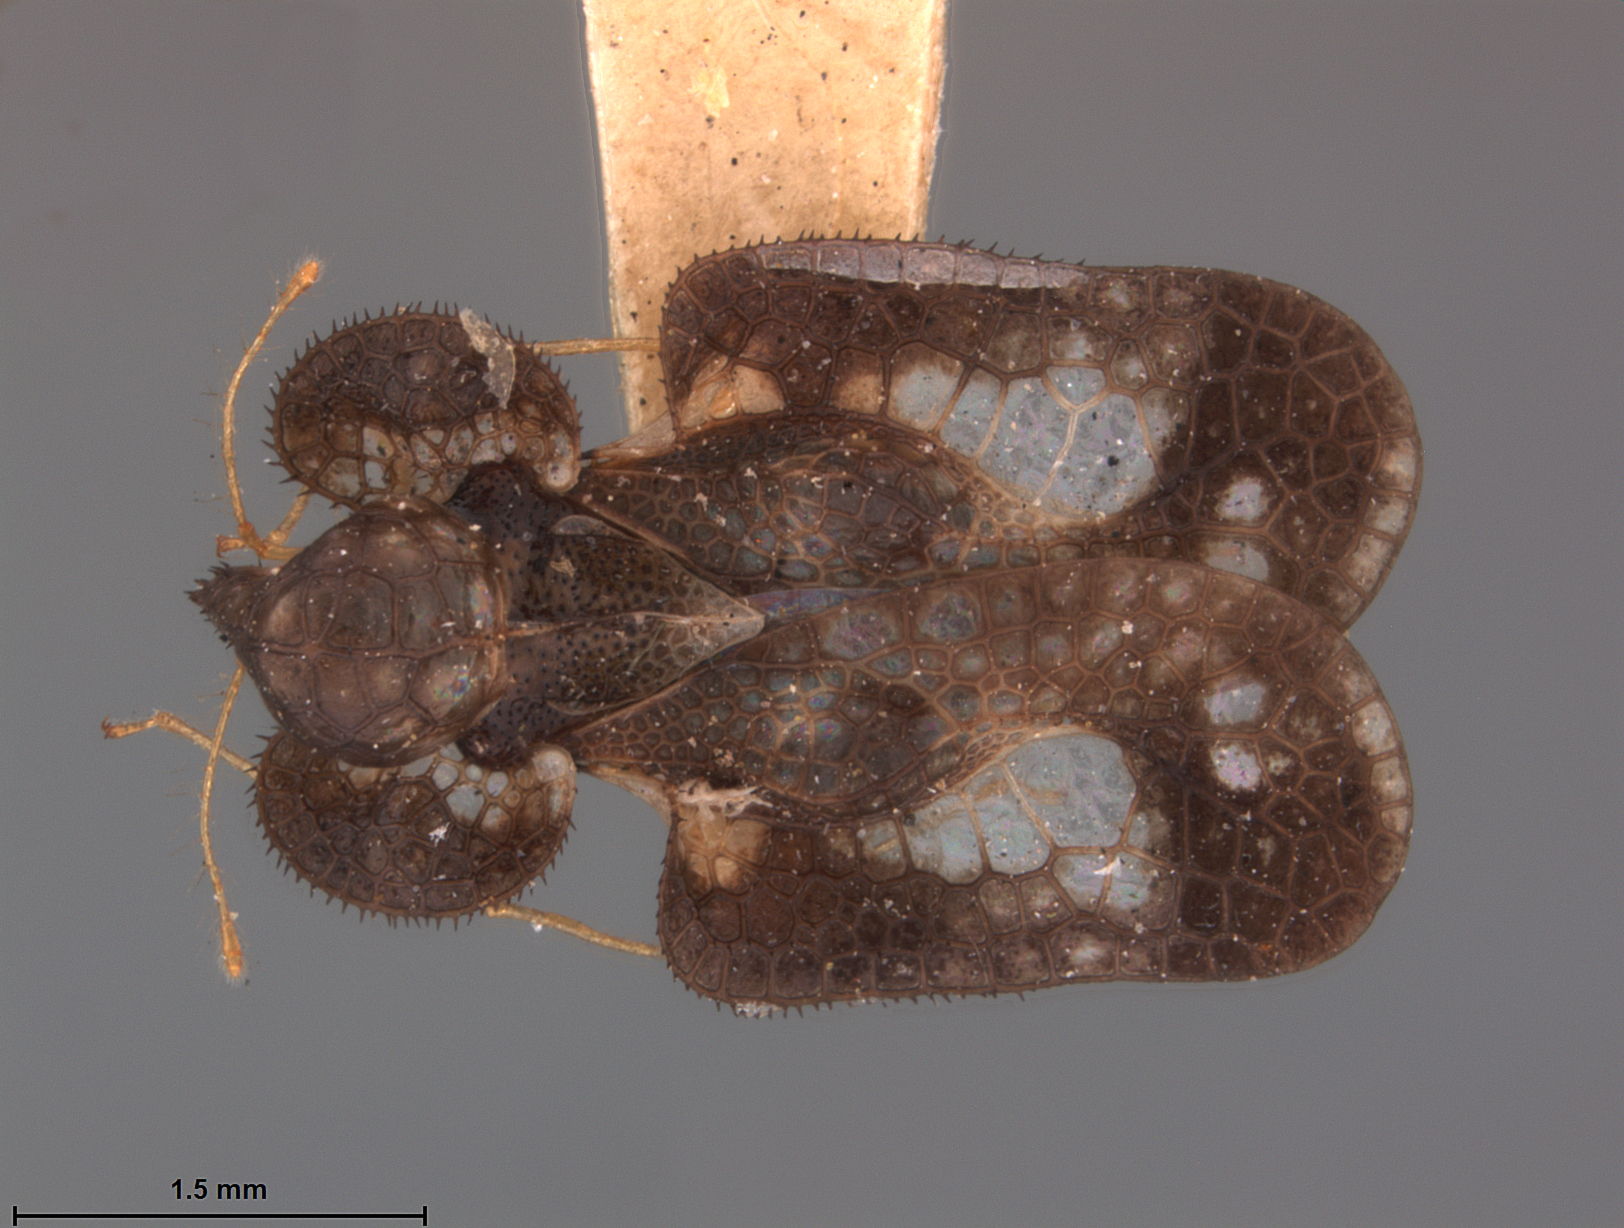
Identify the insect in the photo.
Corythucha bulbosa
